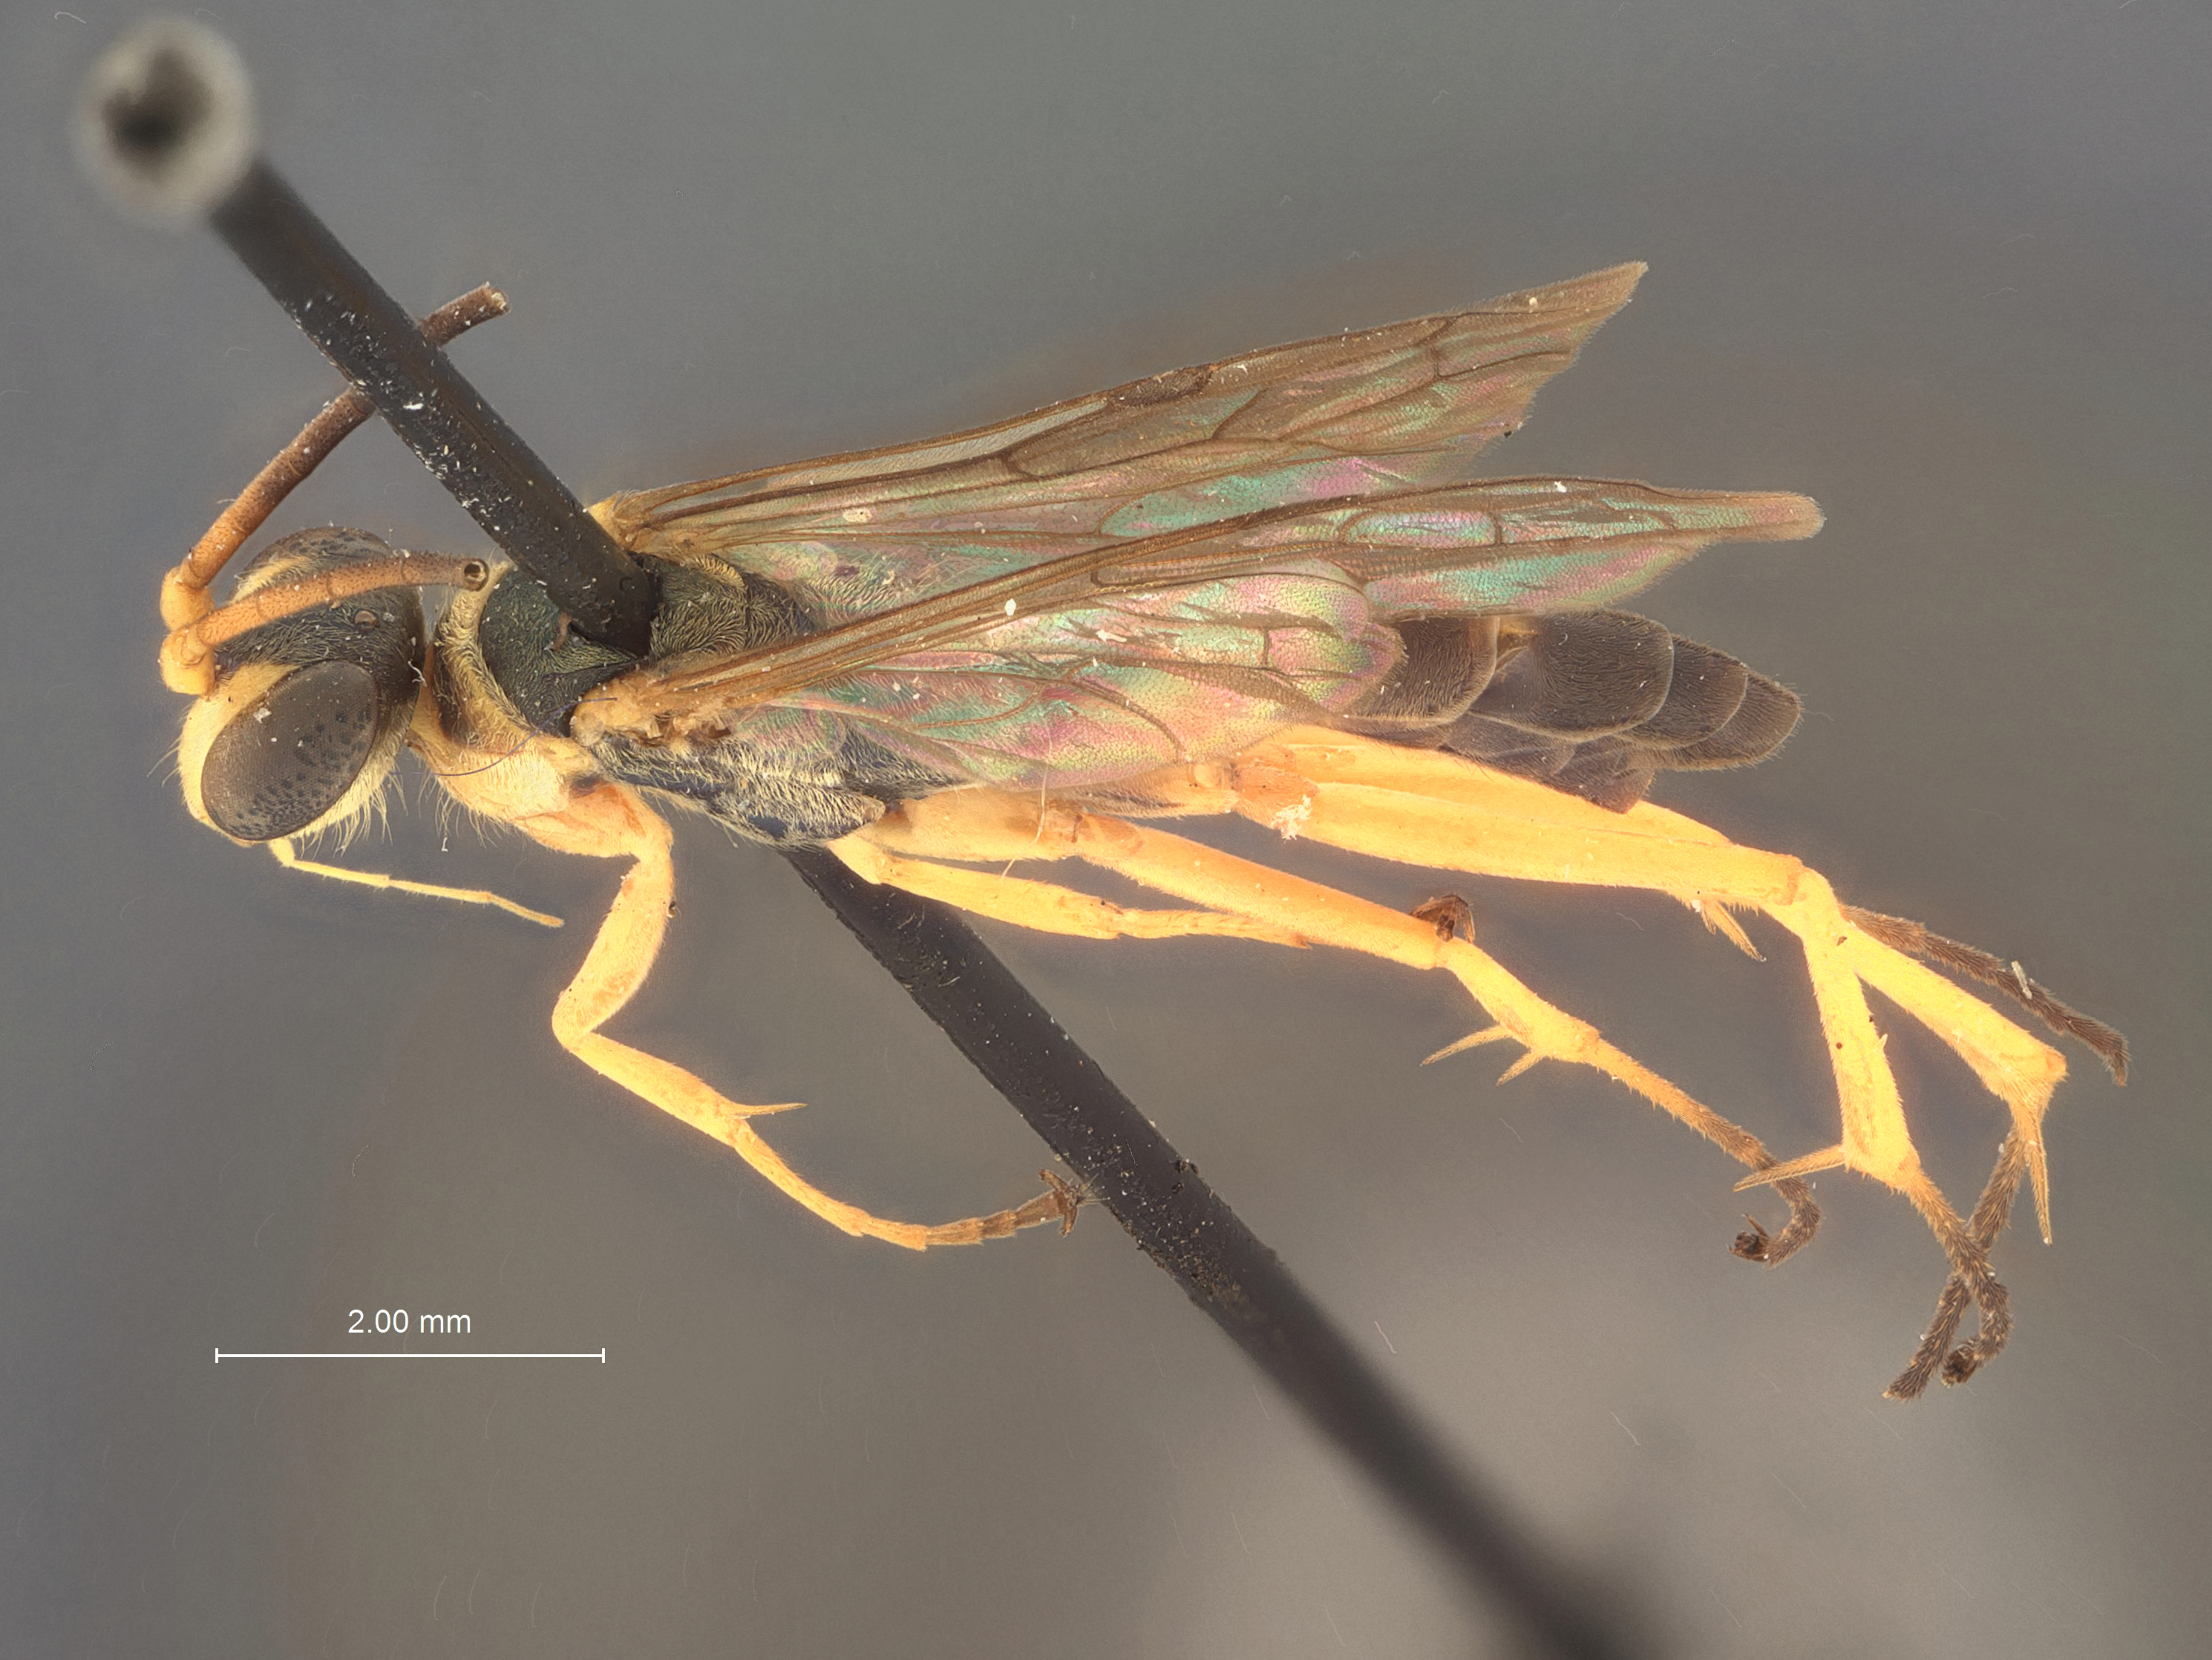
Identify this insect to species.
Auplopus albifrons
